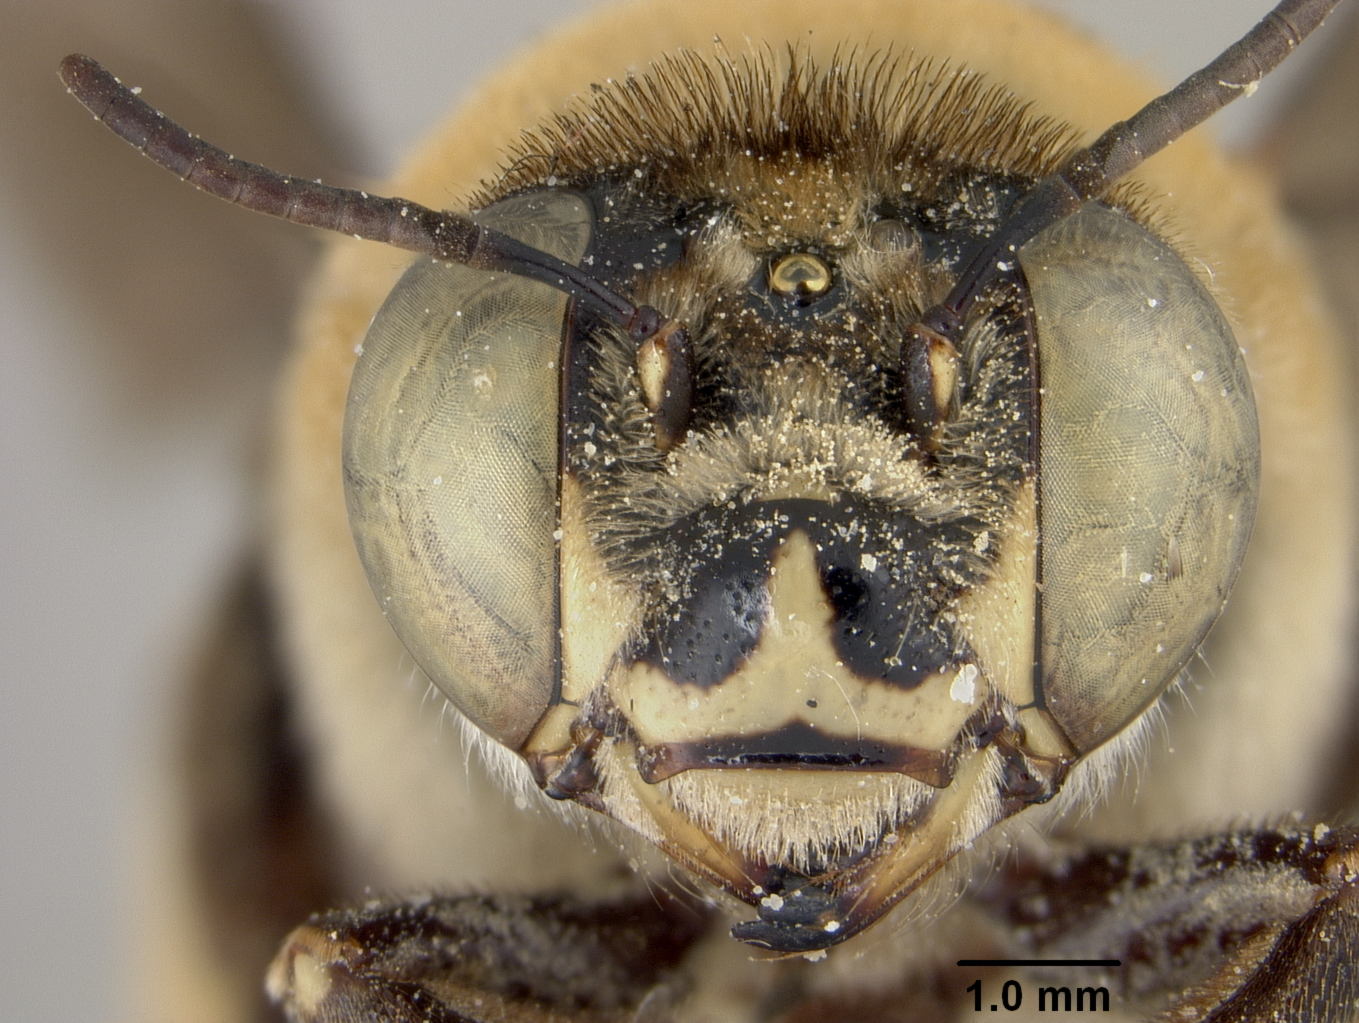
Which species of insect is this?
Centris adani
